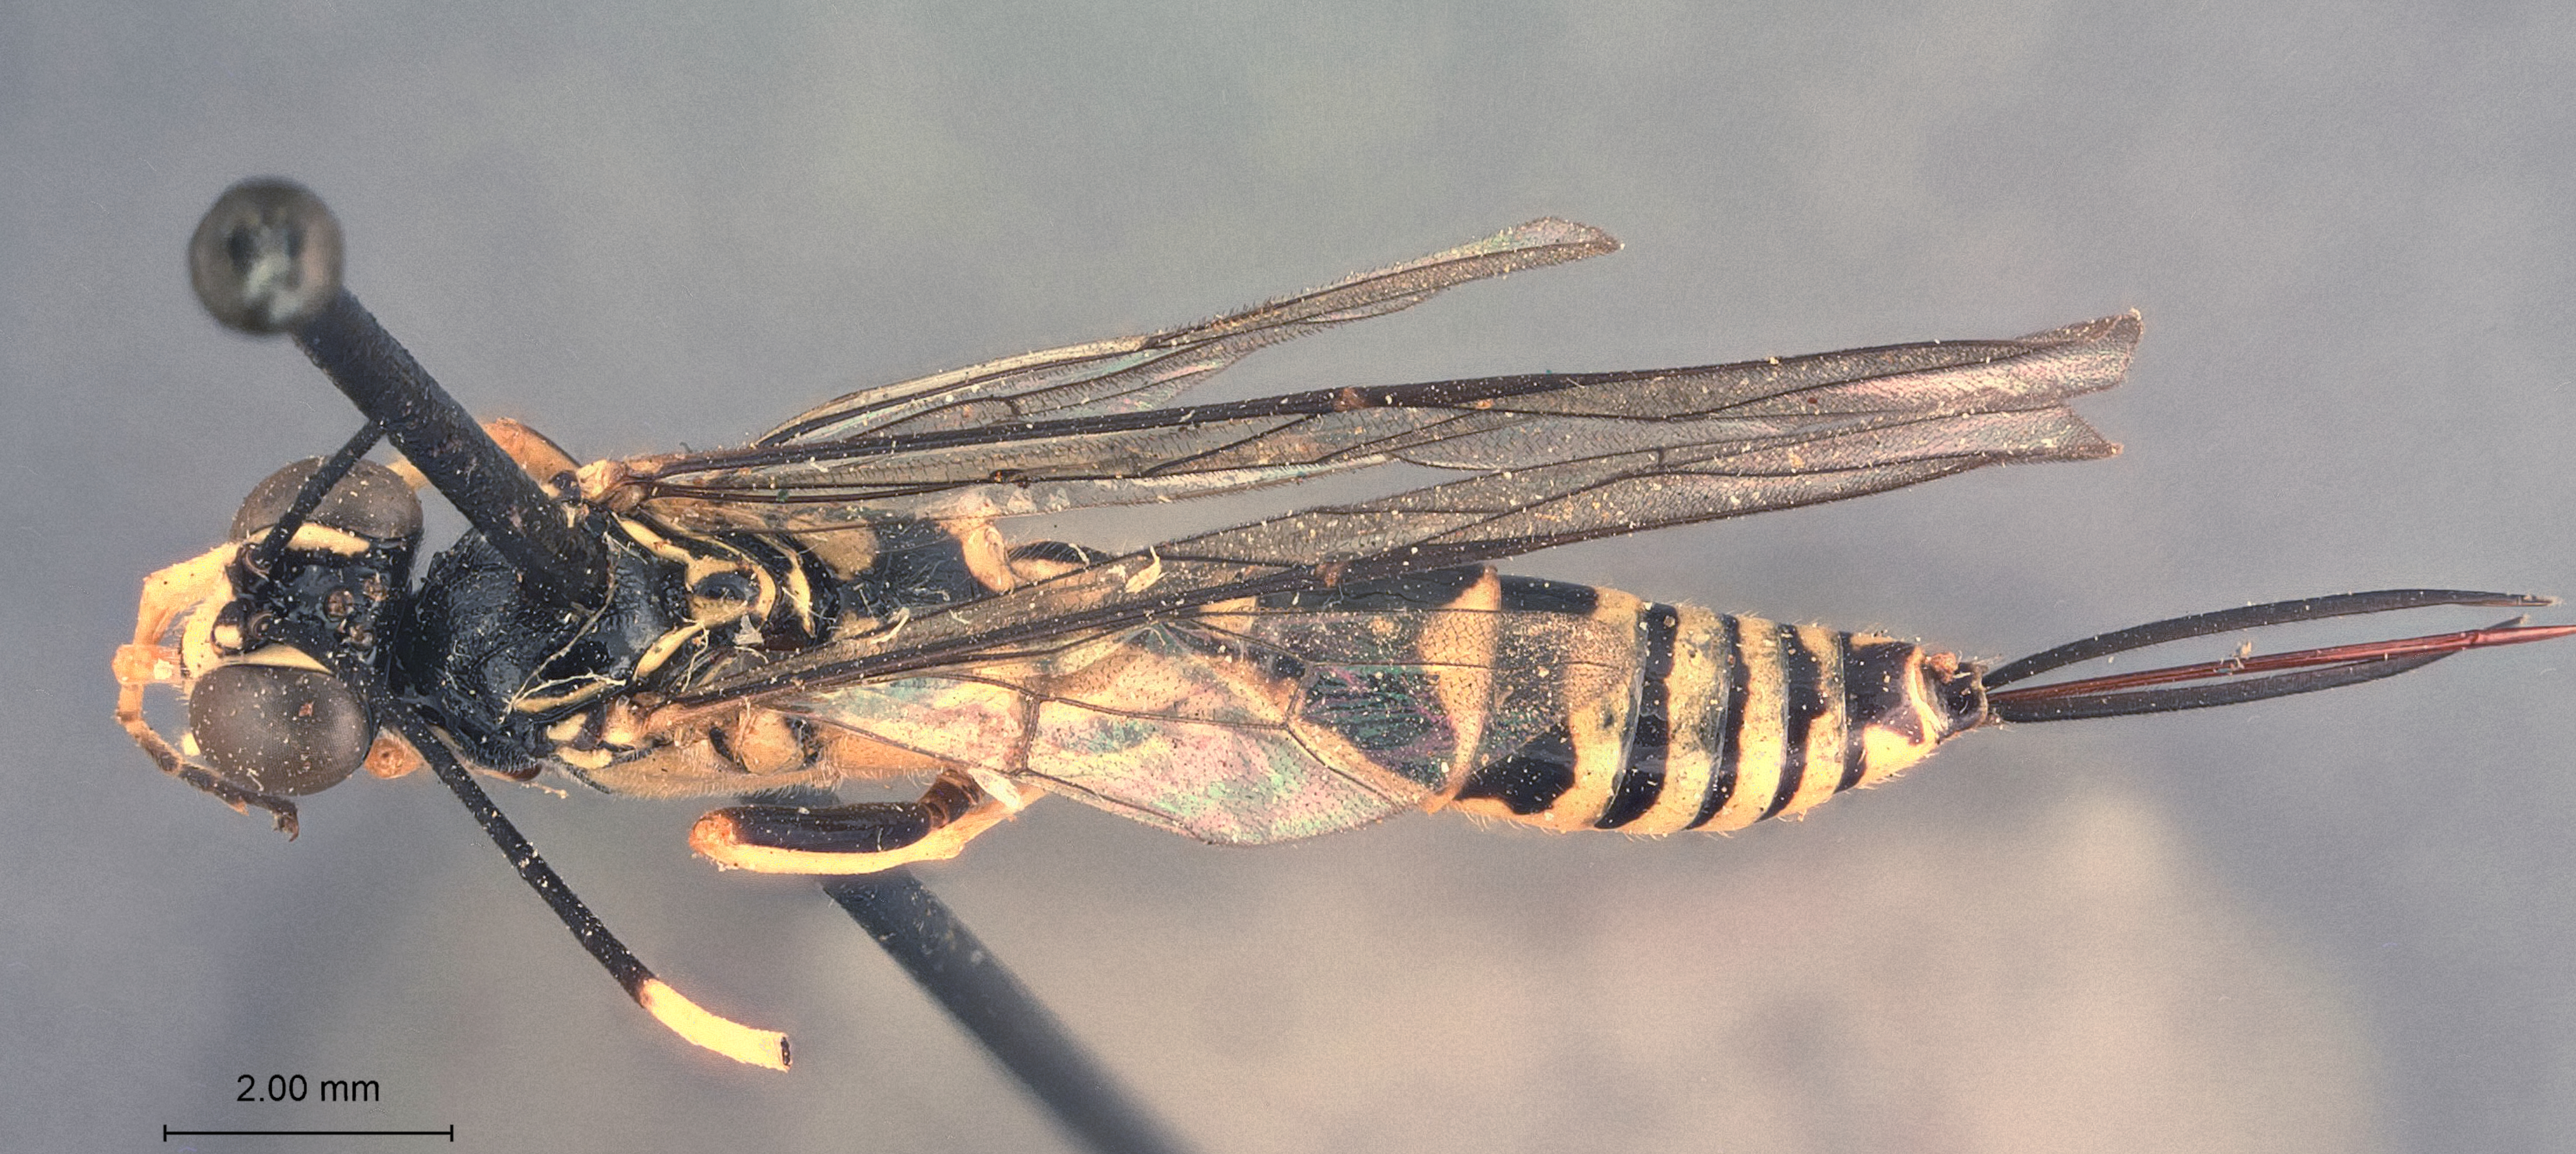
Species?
Cryptanura quadrimaculata
